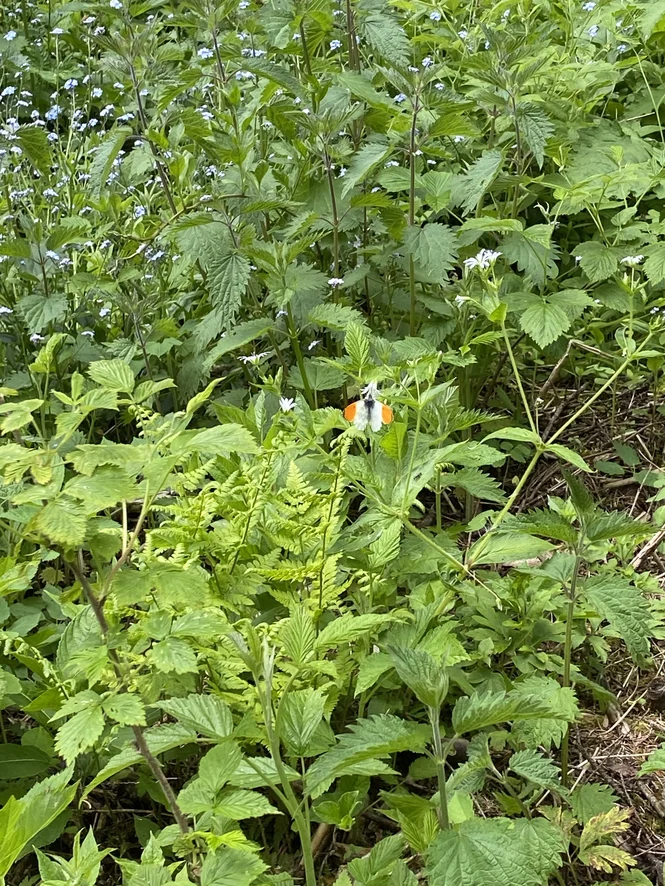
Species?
Anthocharis cardamines
